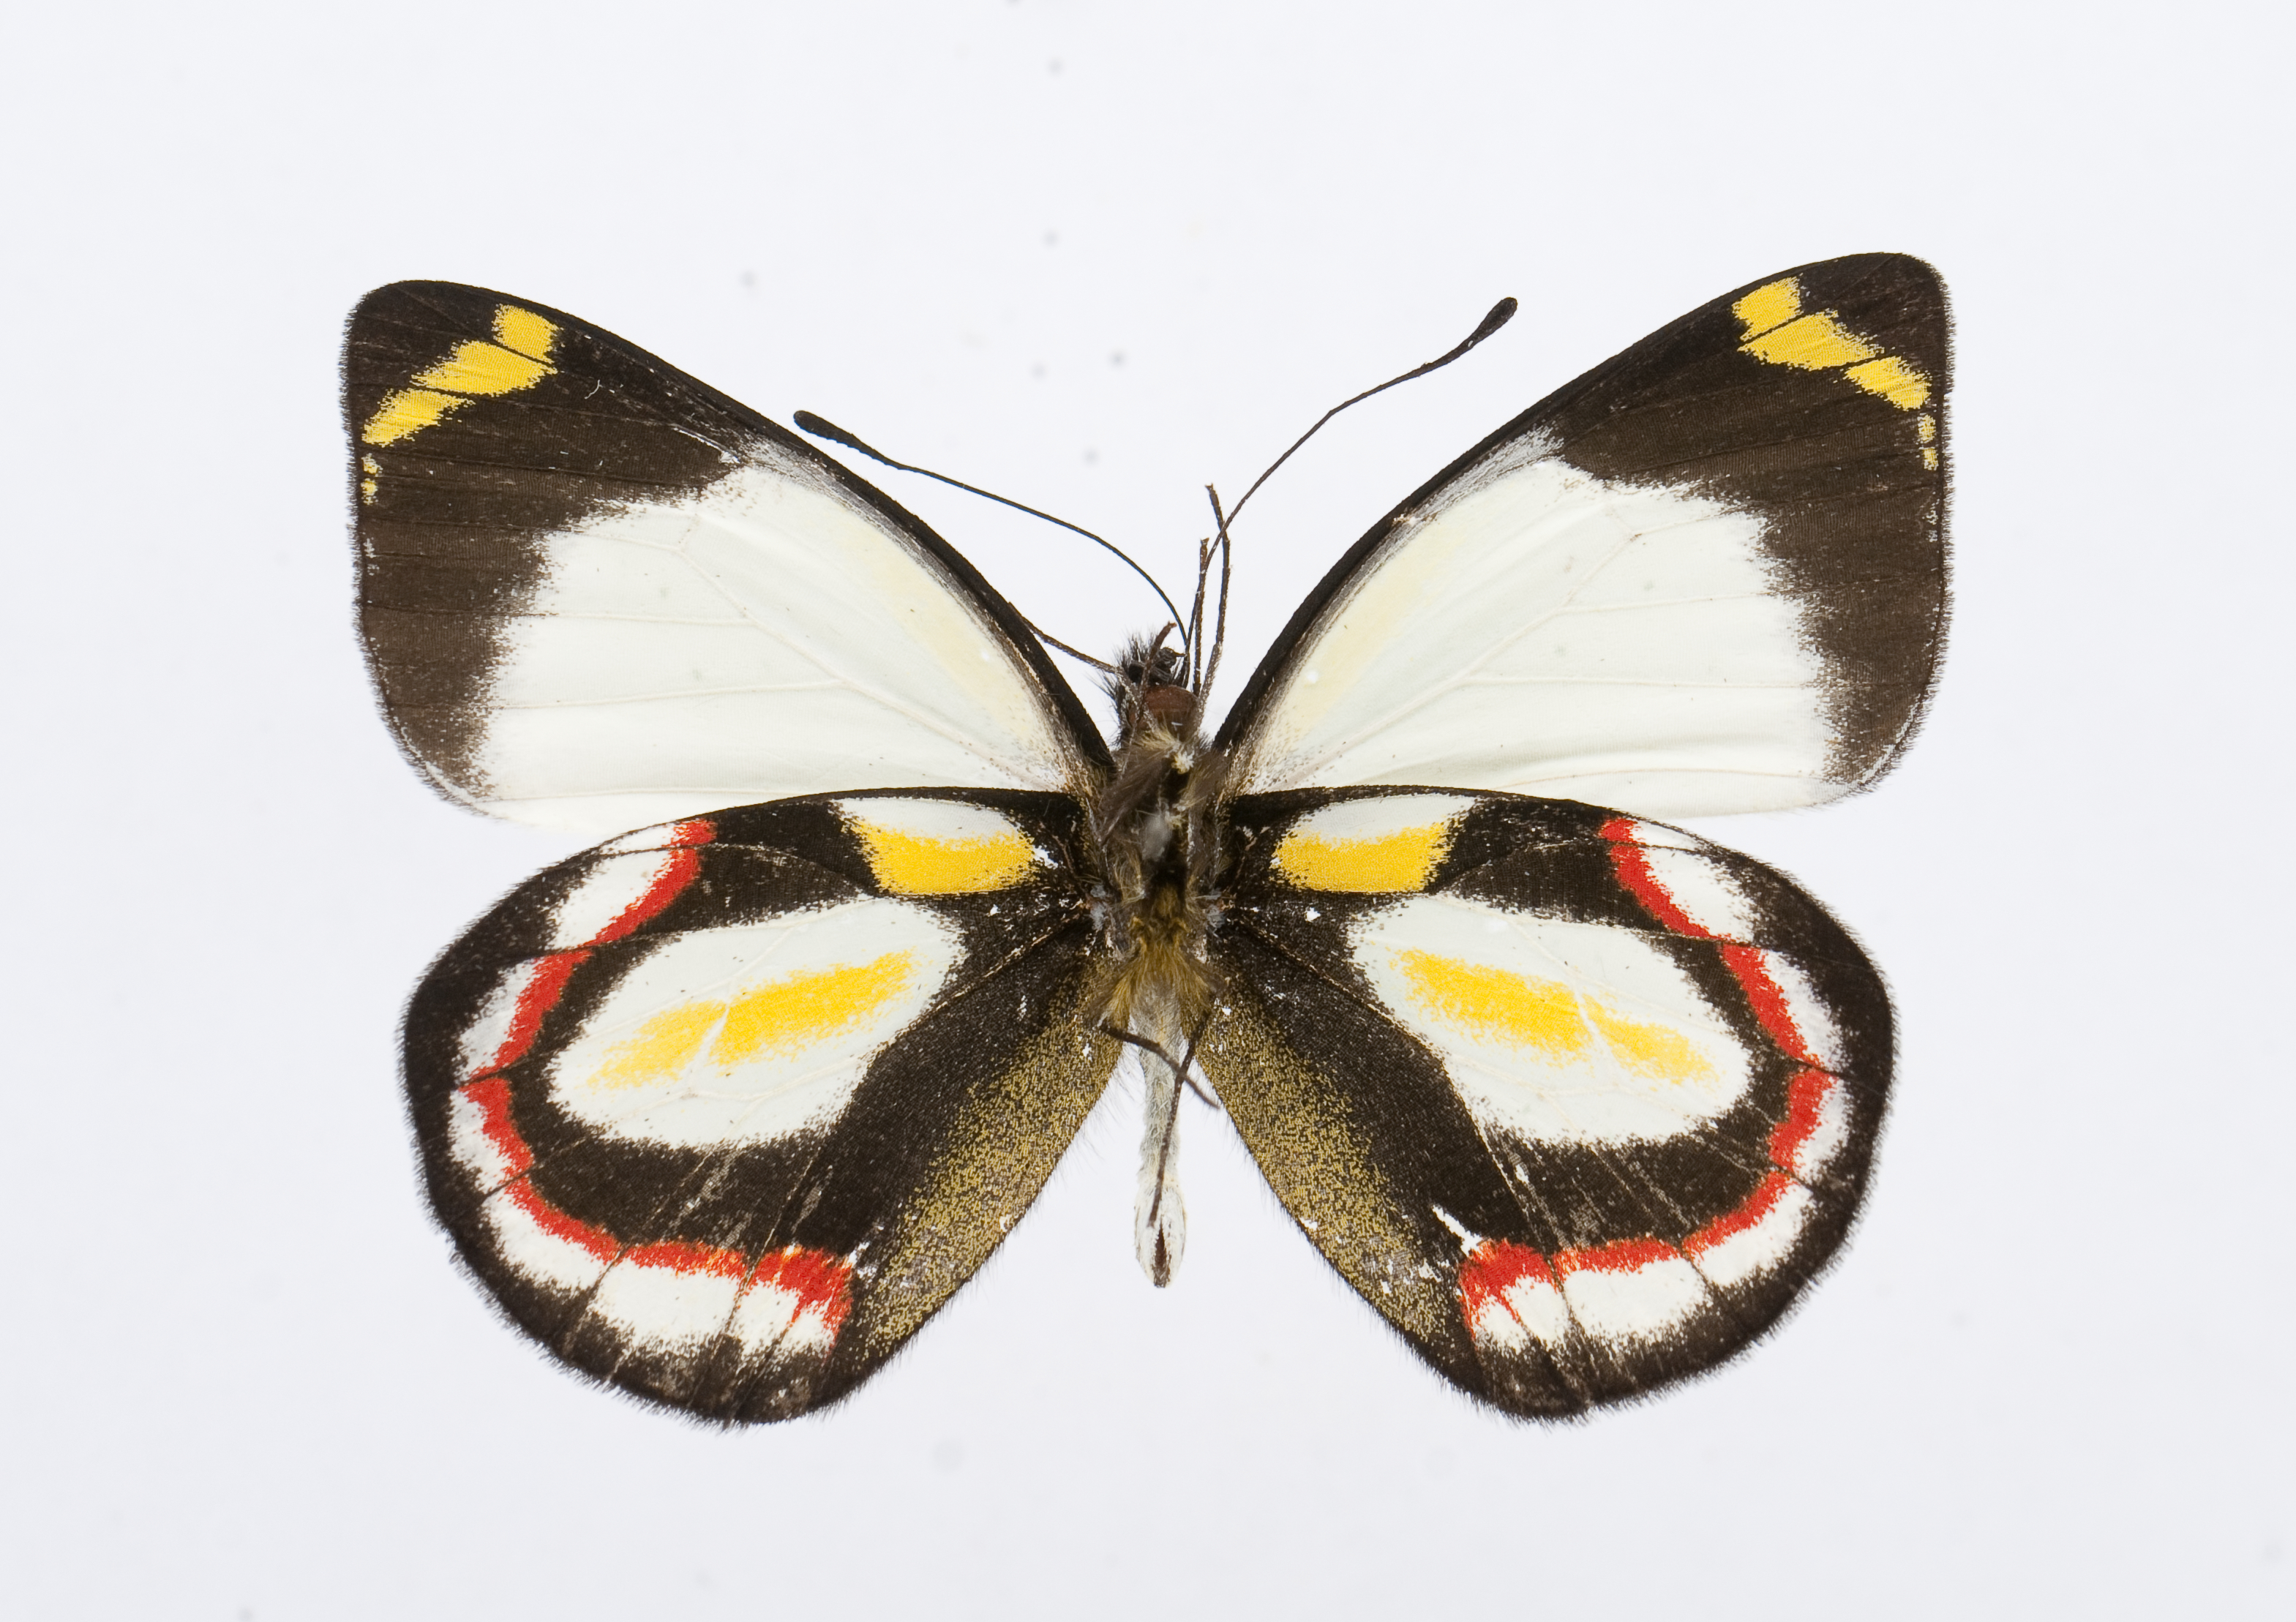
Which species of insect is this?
Delias bakeri
